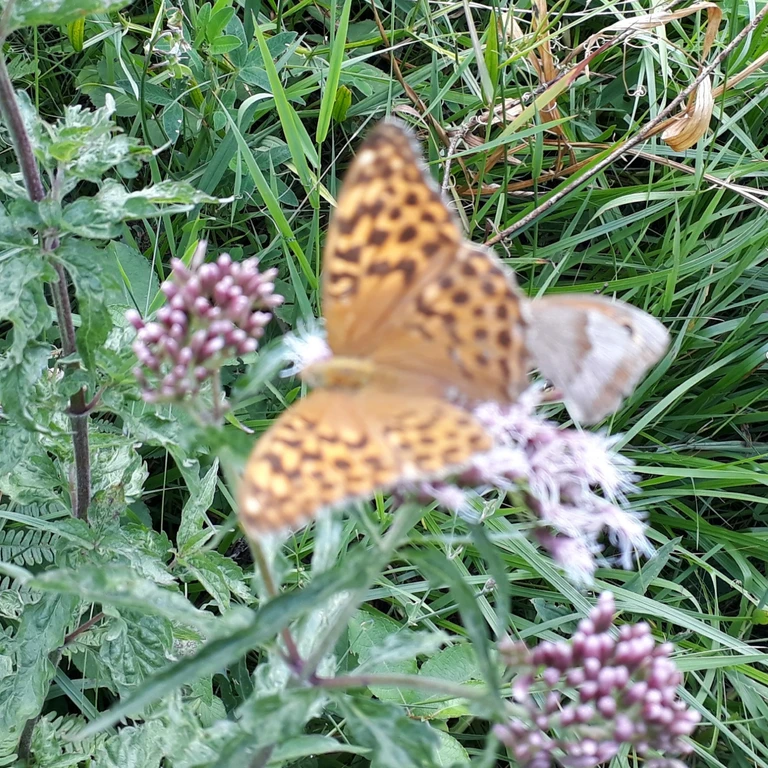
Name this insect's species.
Argynnis paphia
